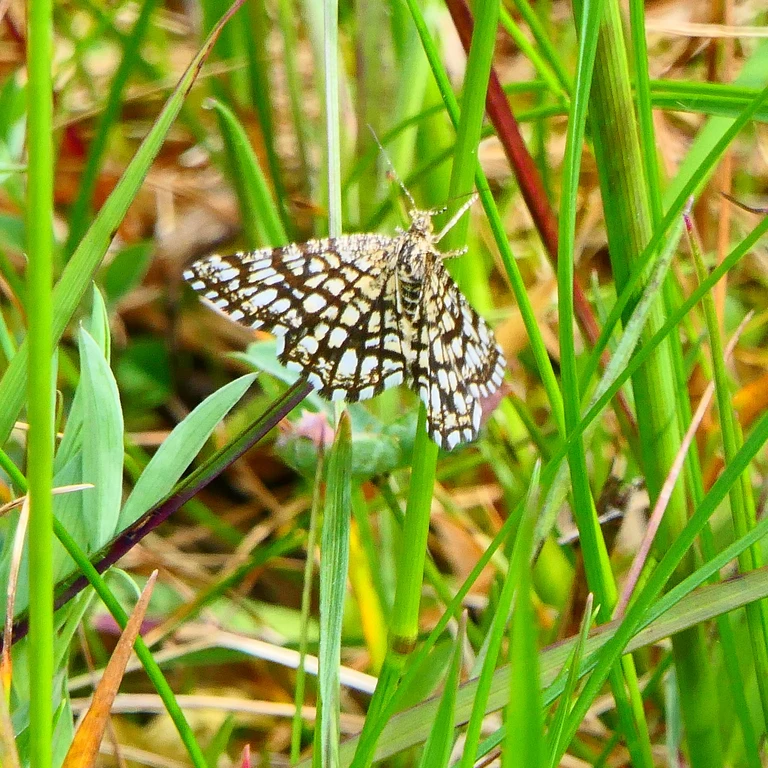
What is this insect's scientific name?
Chiasmia clathrata
